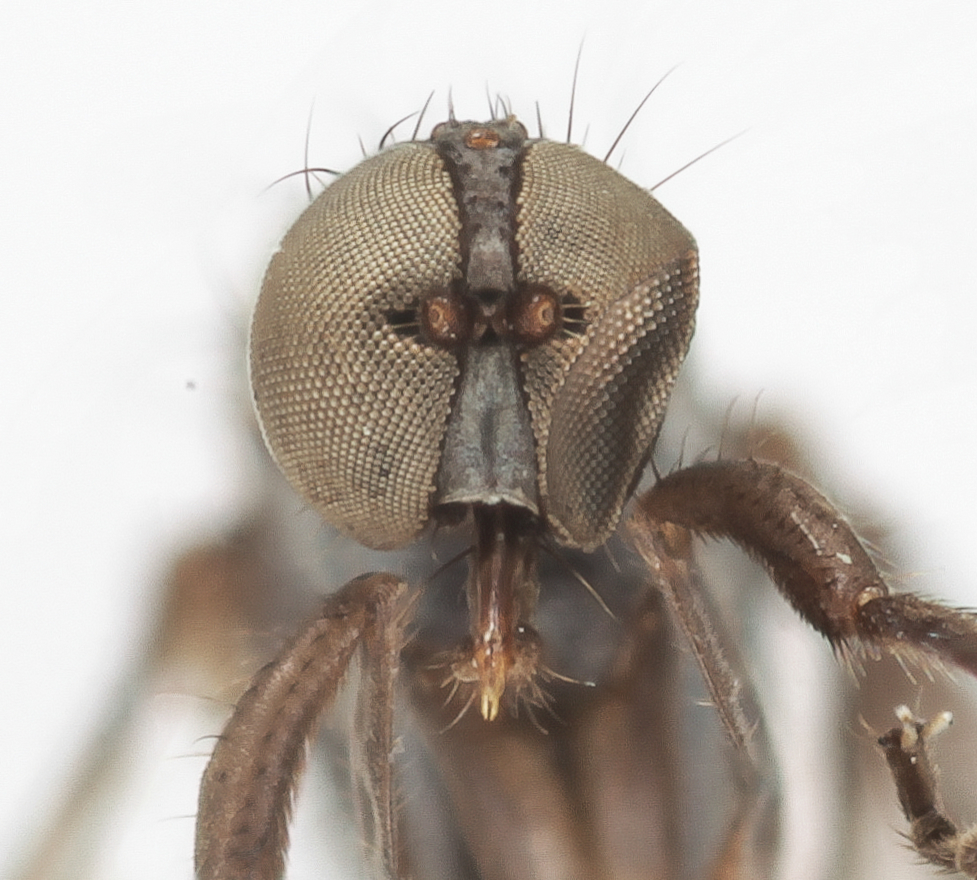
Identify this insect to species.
Rhamphomyia rogersi
